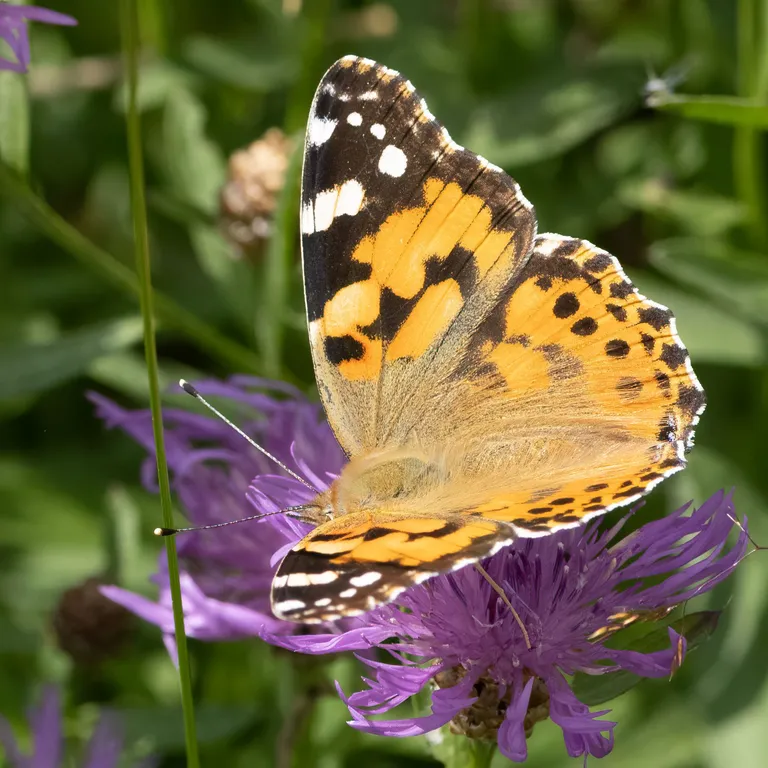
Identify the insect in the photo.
Vanessa cardui
